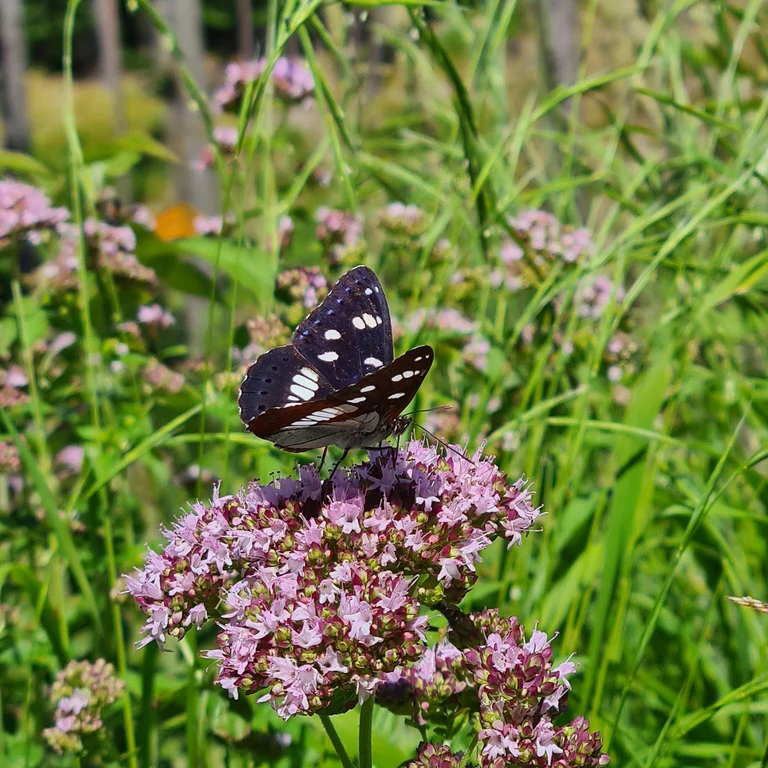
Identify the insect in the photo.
Limenitis reducta
